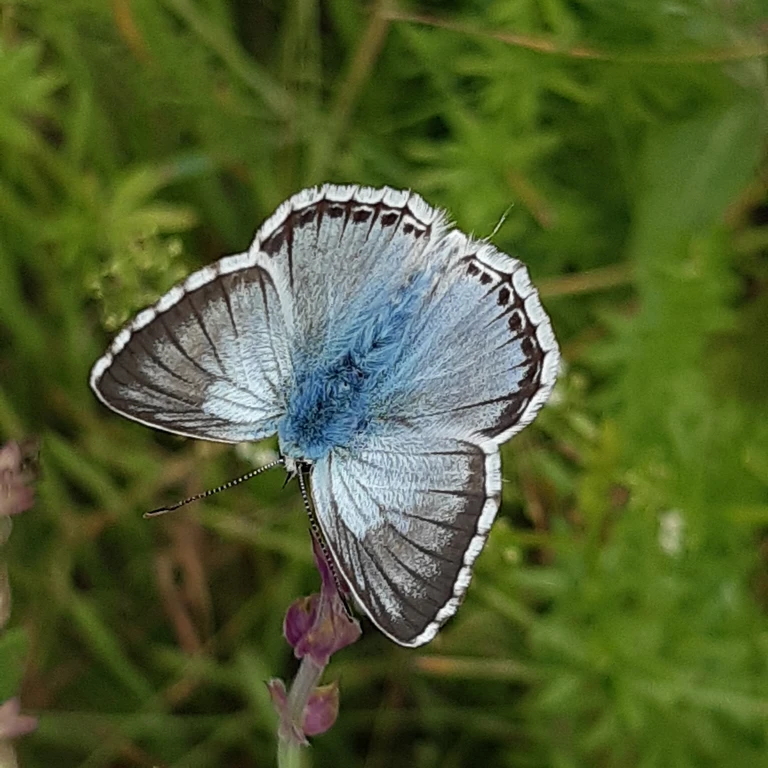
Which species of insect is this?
Lysandra coridon
